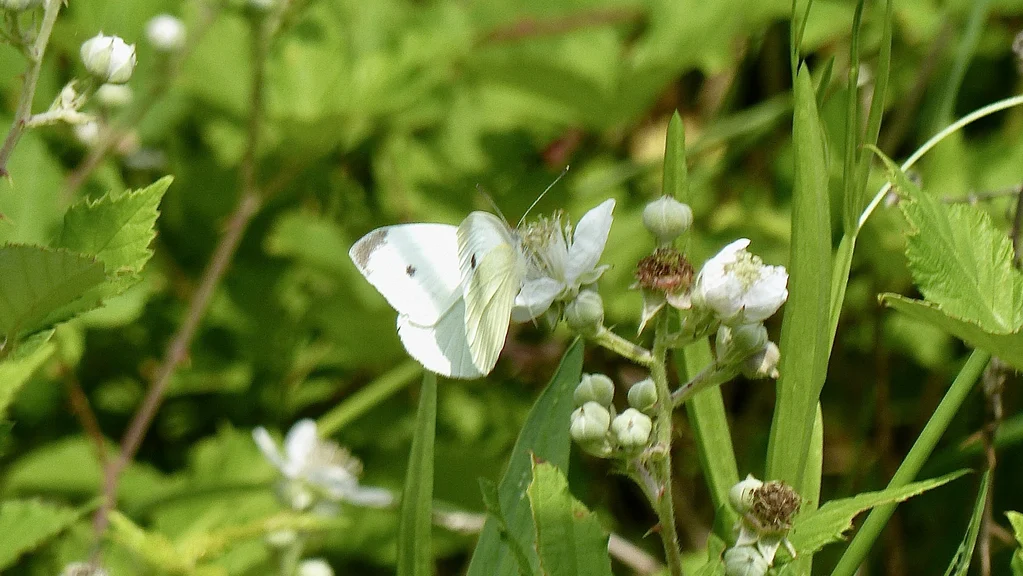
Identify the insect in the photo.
Pieris rapae
